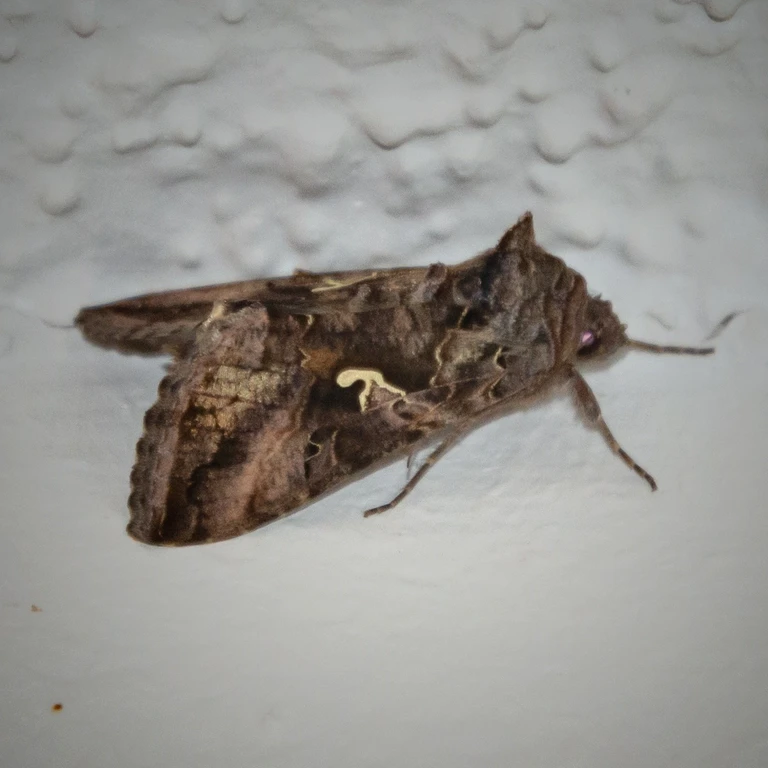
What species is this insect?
Autographa gamma
